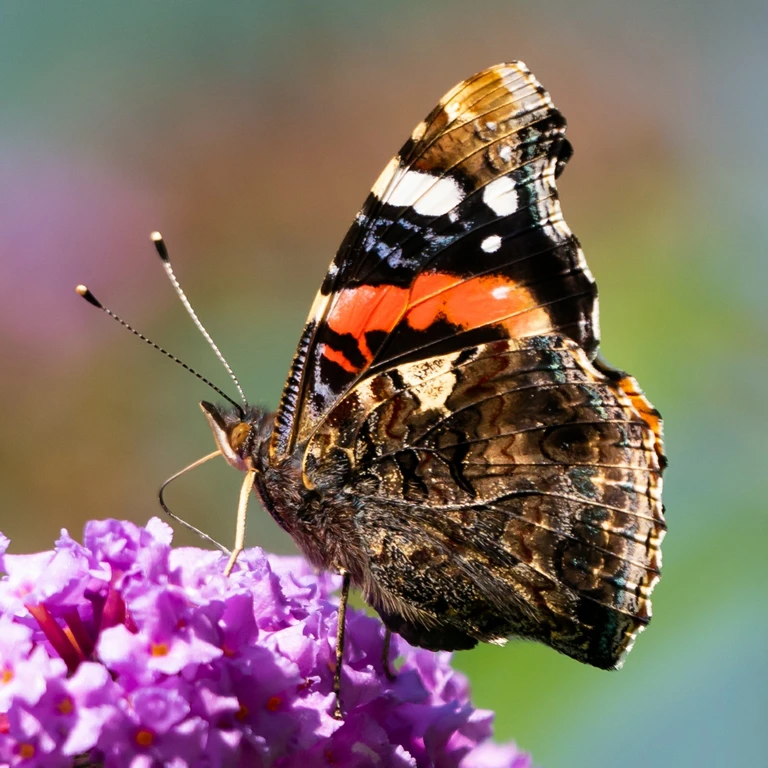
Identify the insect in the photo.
Vanessa atalanta
